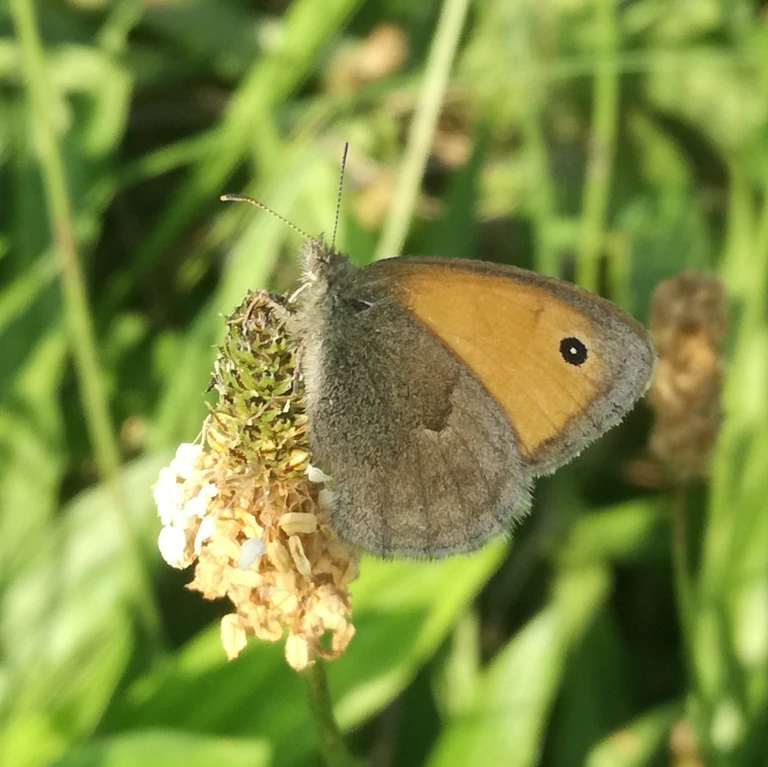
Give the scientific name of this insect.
Coenonympha pamphilus
